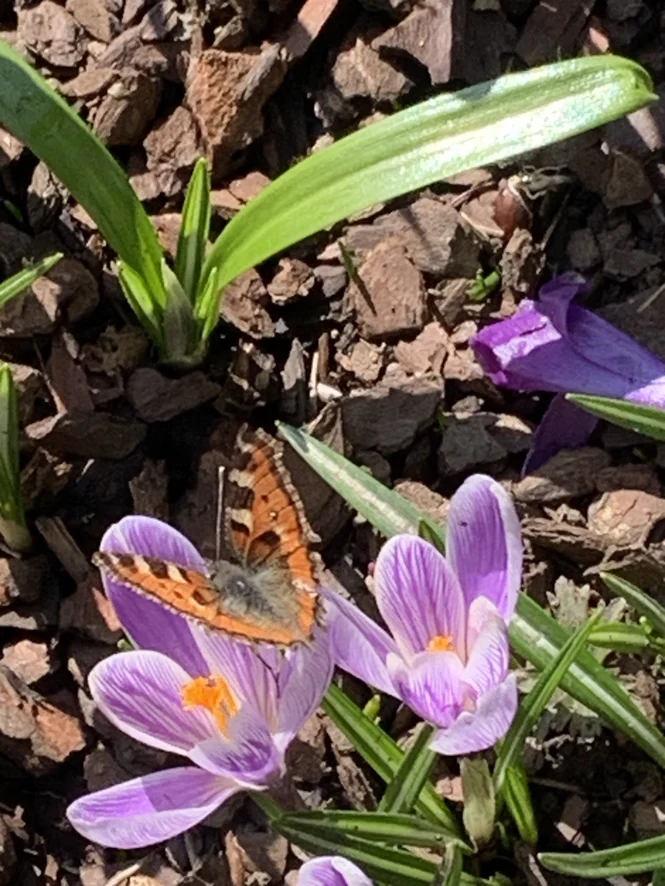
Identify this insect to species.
Aglais urticae
